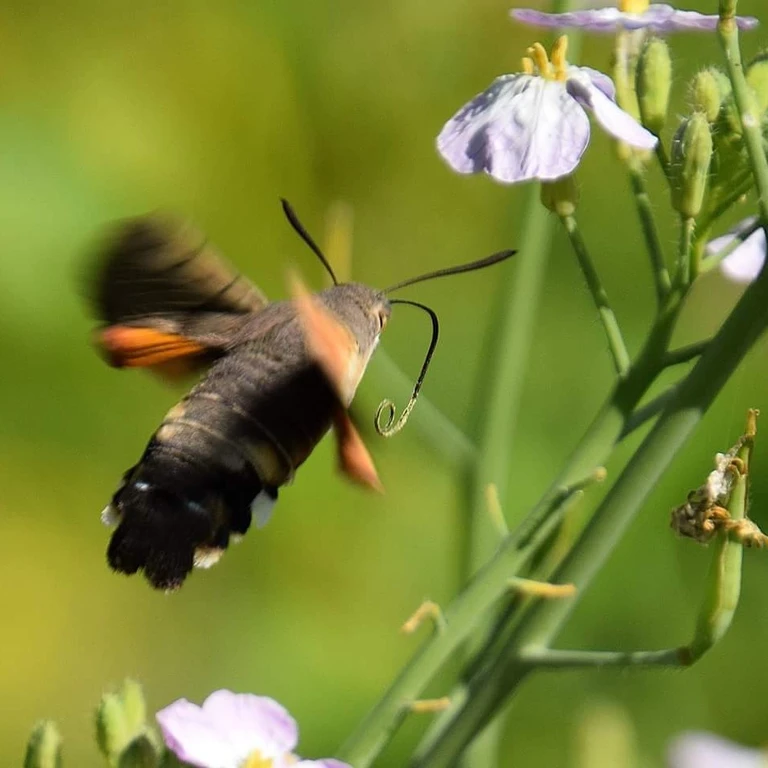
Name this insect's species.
Macroglossum stellatarum
